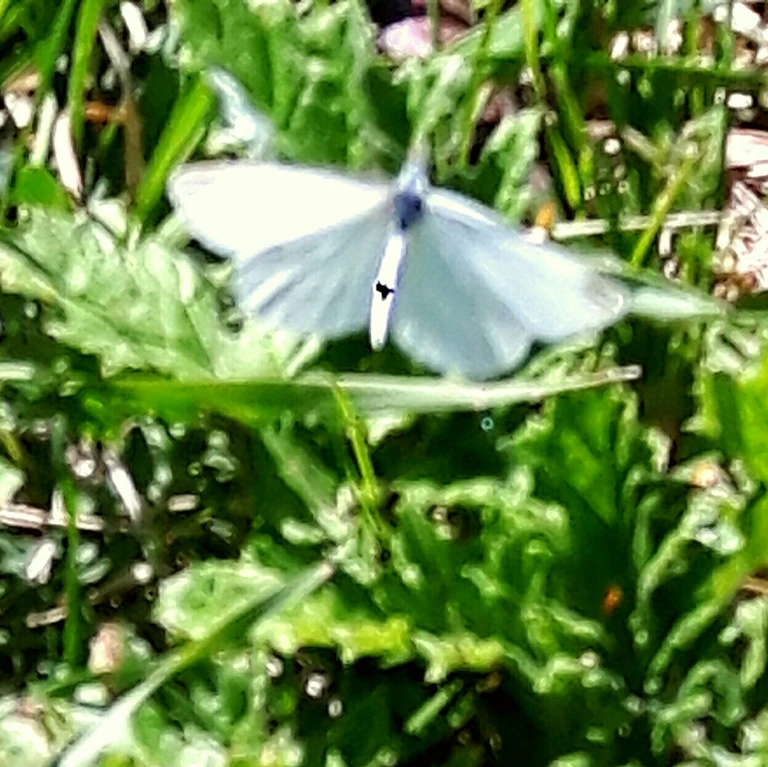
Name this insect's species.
Leptidea sinapis/juvernica
